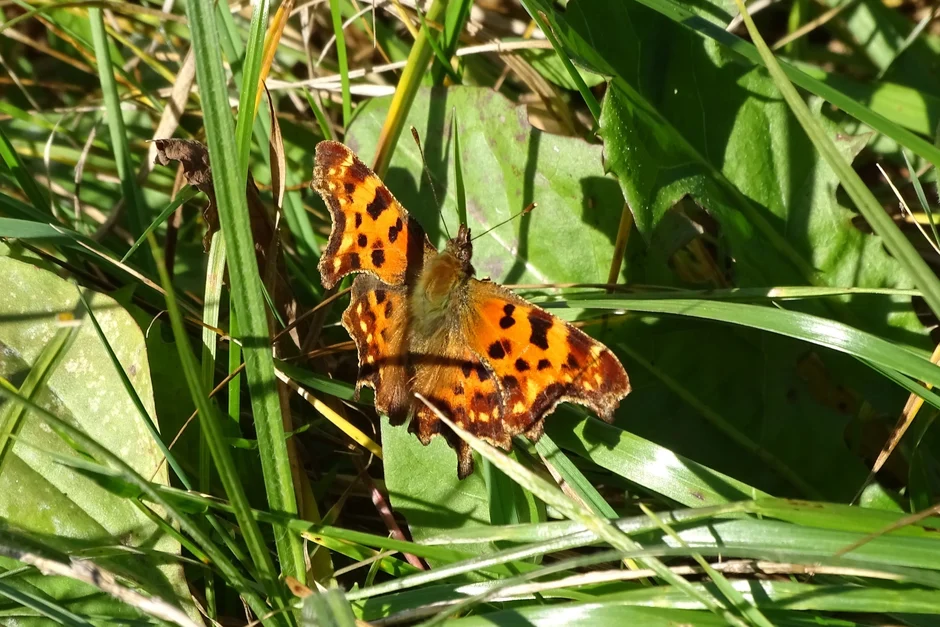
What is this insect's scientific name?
Polygonia c-album
